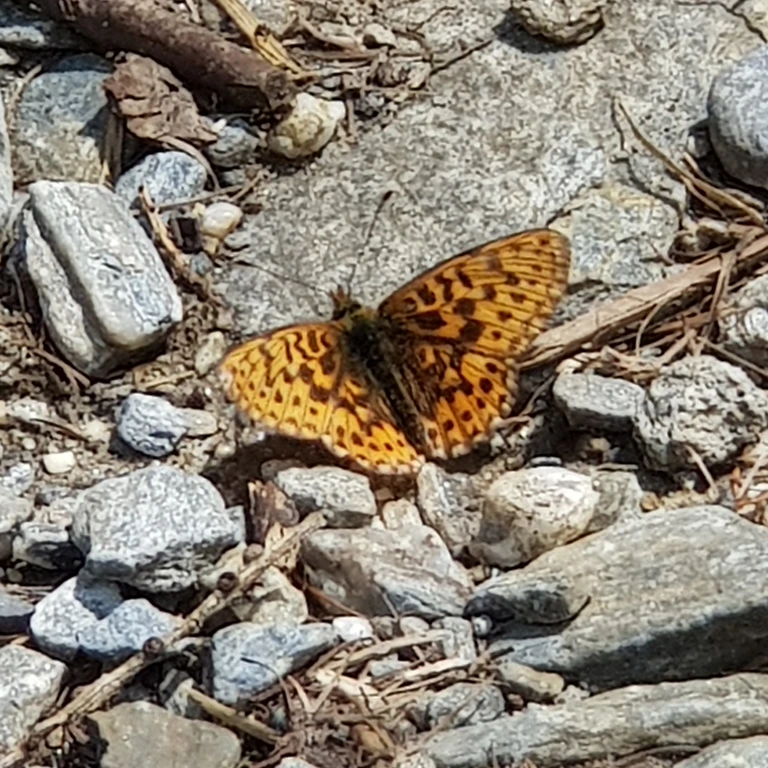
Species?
Boloria euphrosyne (also Clossiana euphrosyne)
